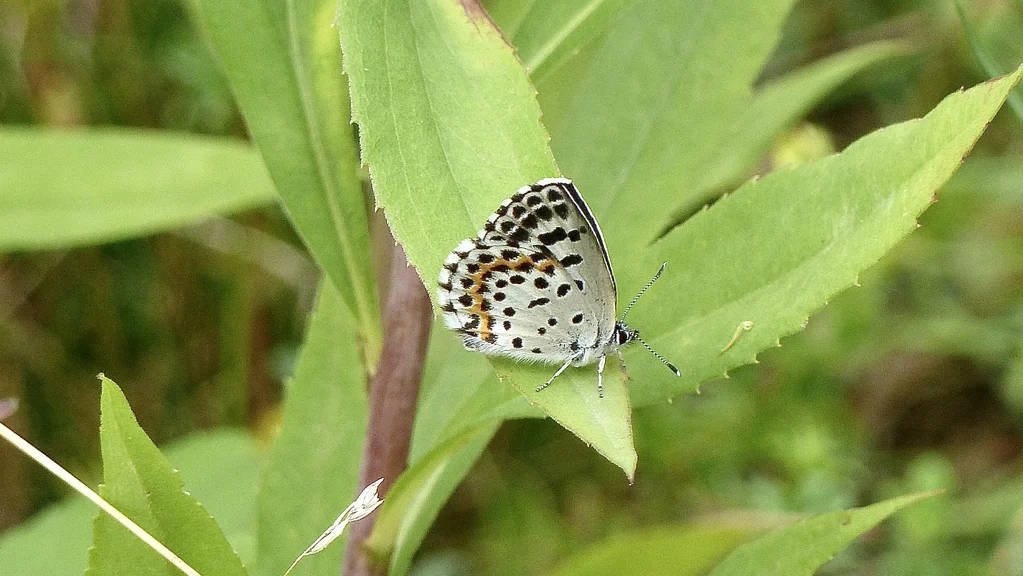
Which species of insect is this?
Scolitantides orion
